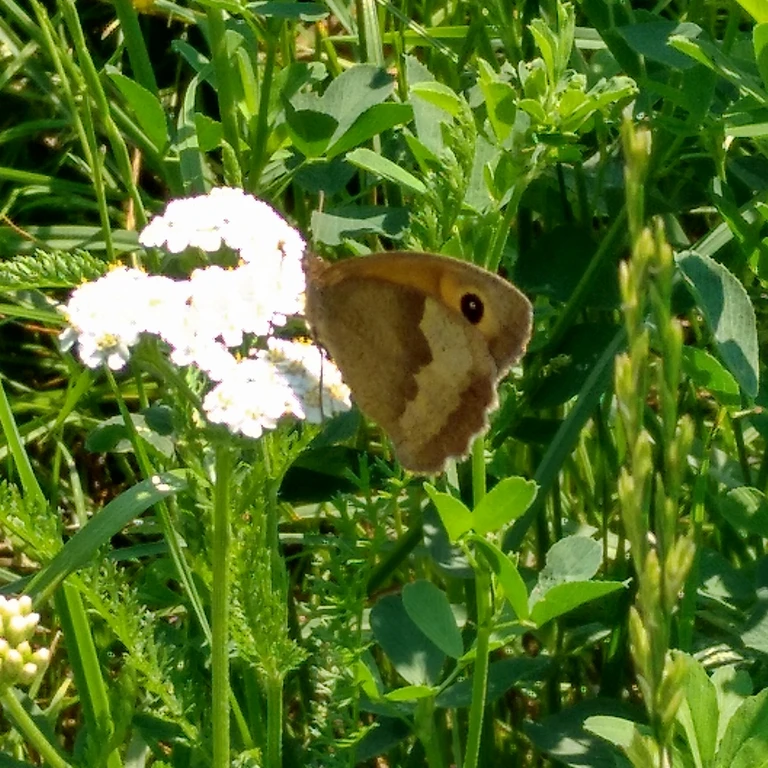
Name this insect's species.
Maniola jurtina
